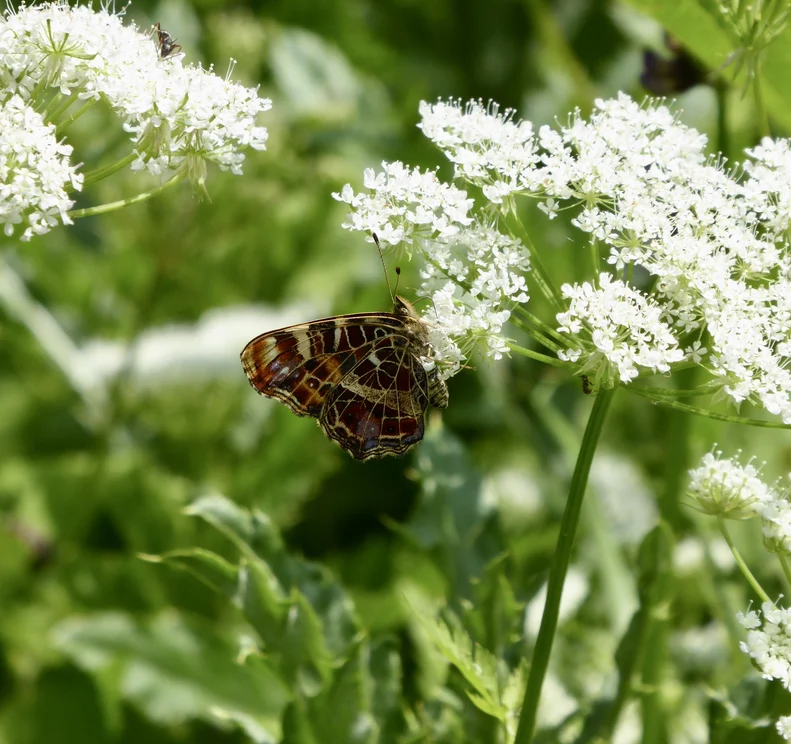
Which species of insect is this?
Araschnia levana
